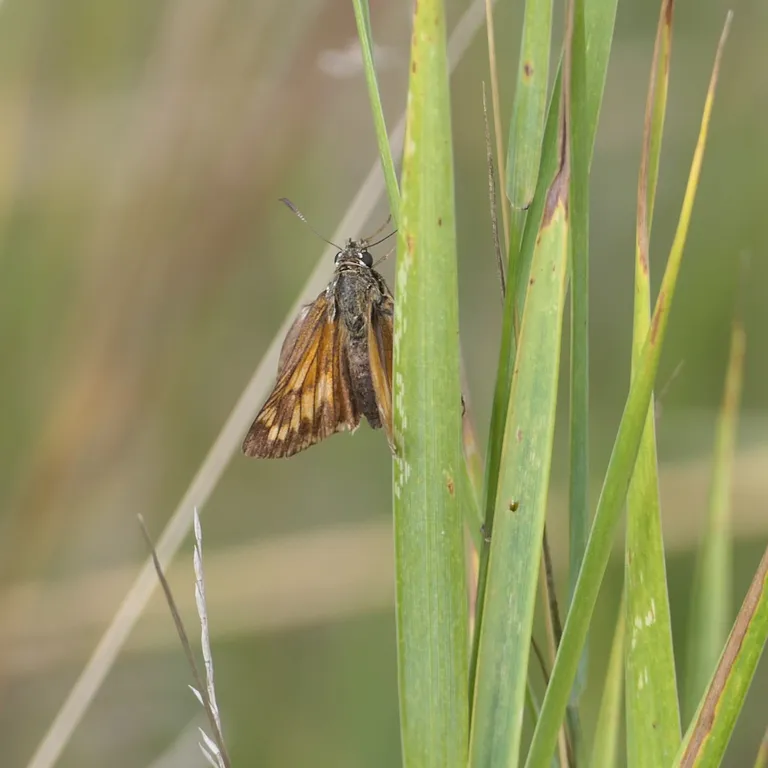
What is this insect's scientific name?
Ochlodes sylvanus (also Ochlodes venata)
